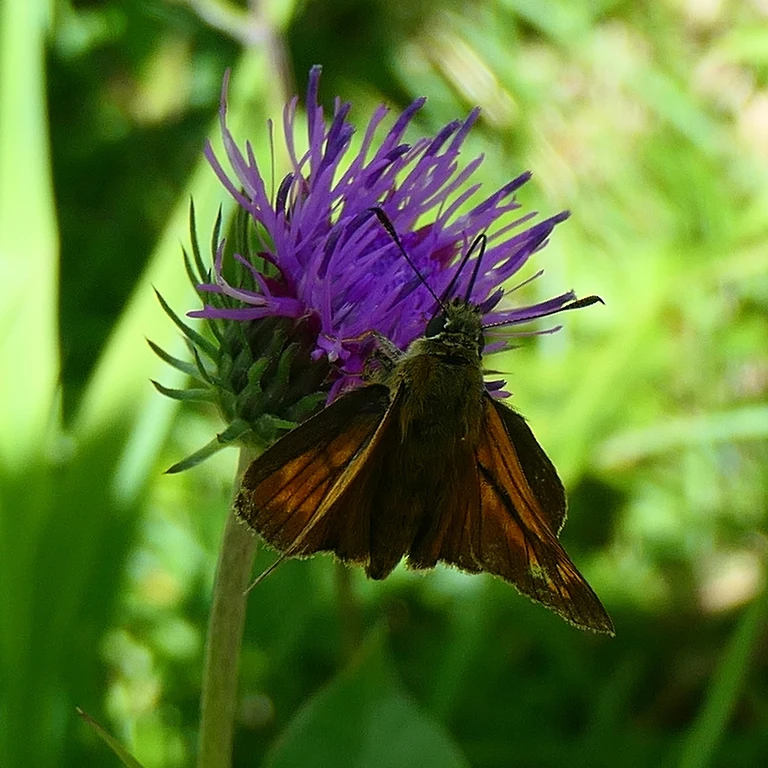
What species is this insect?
Ochlodes sylvanus (also Ochlodes venata)
